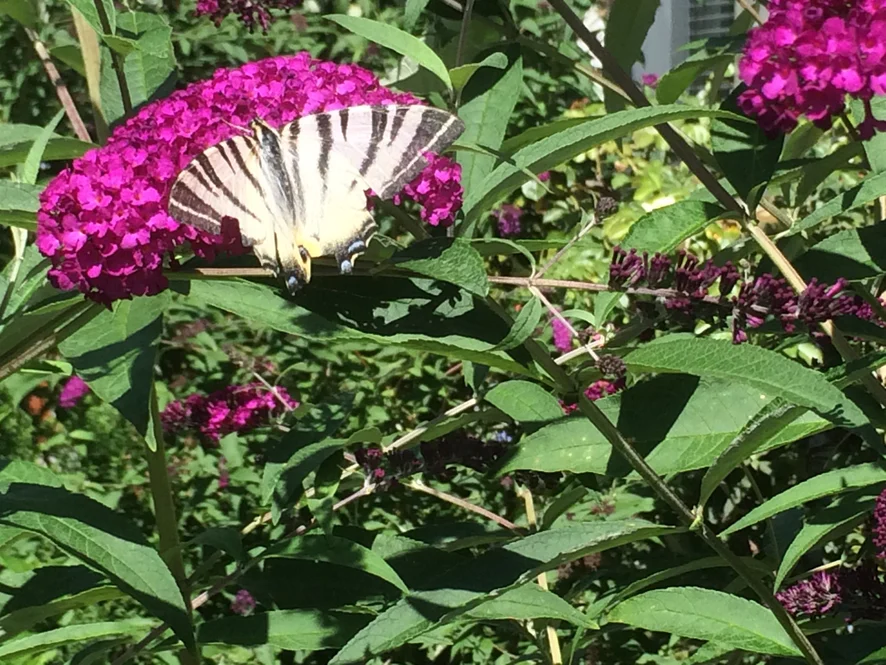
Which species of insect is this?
Iphiclides podalirius
